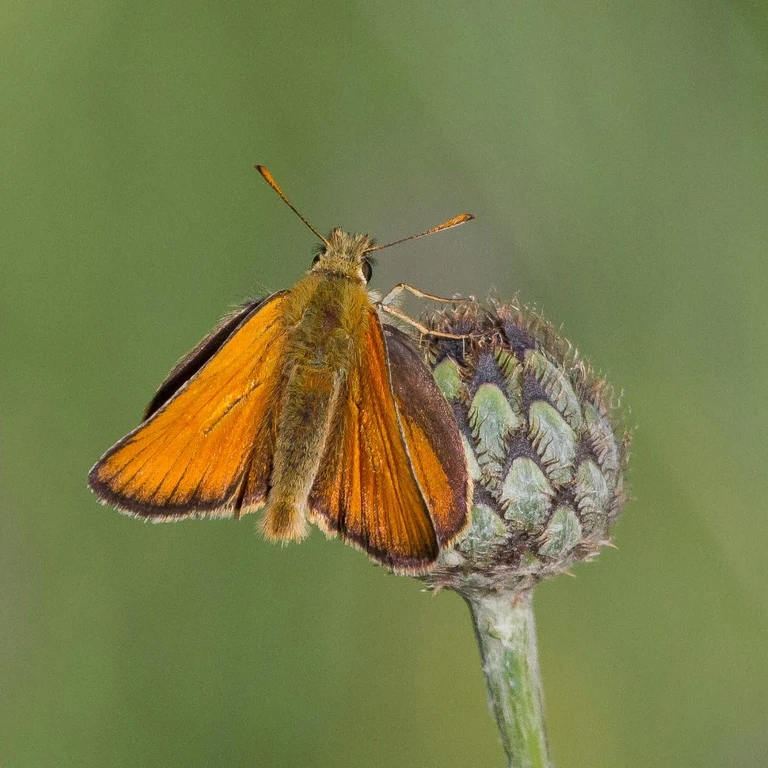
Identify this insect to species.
Thymelicus sylvestris
